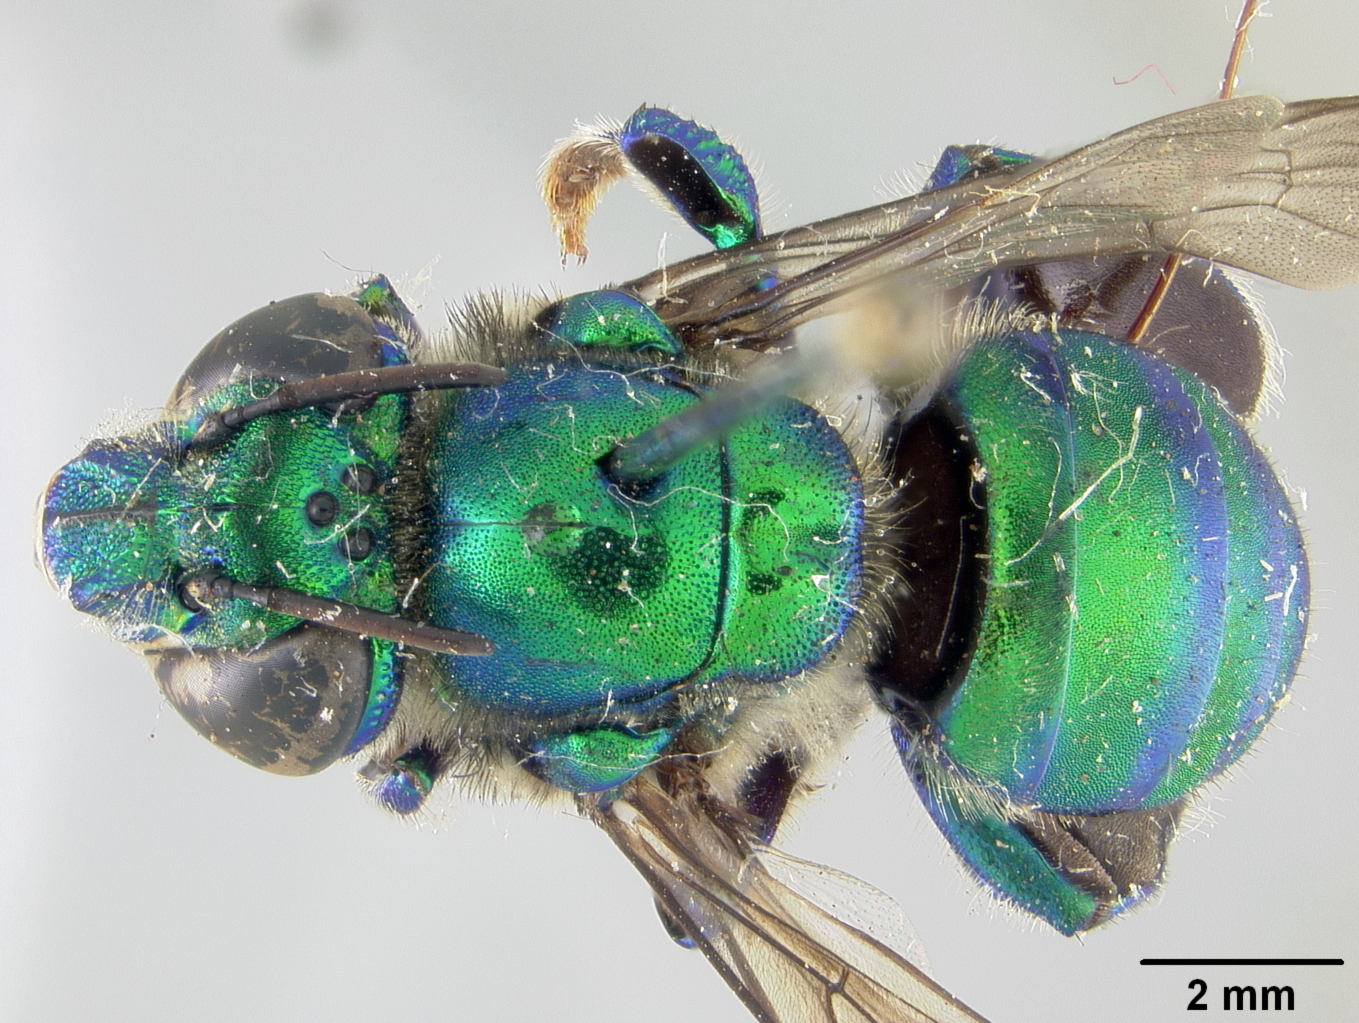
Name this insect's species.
Euglossa allosticta
